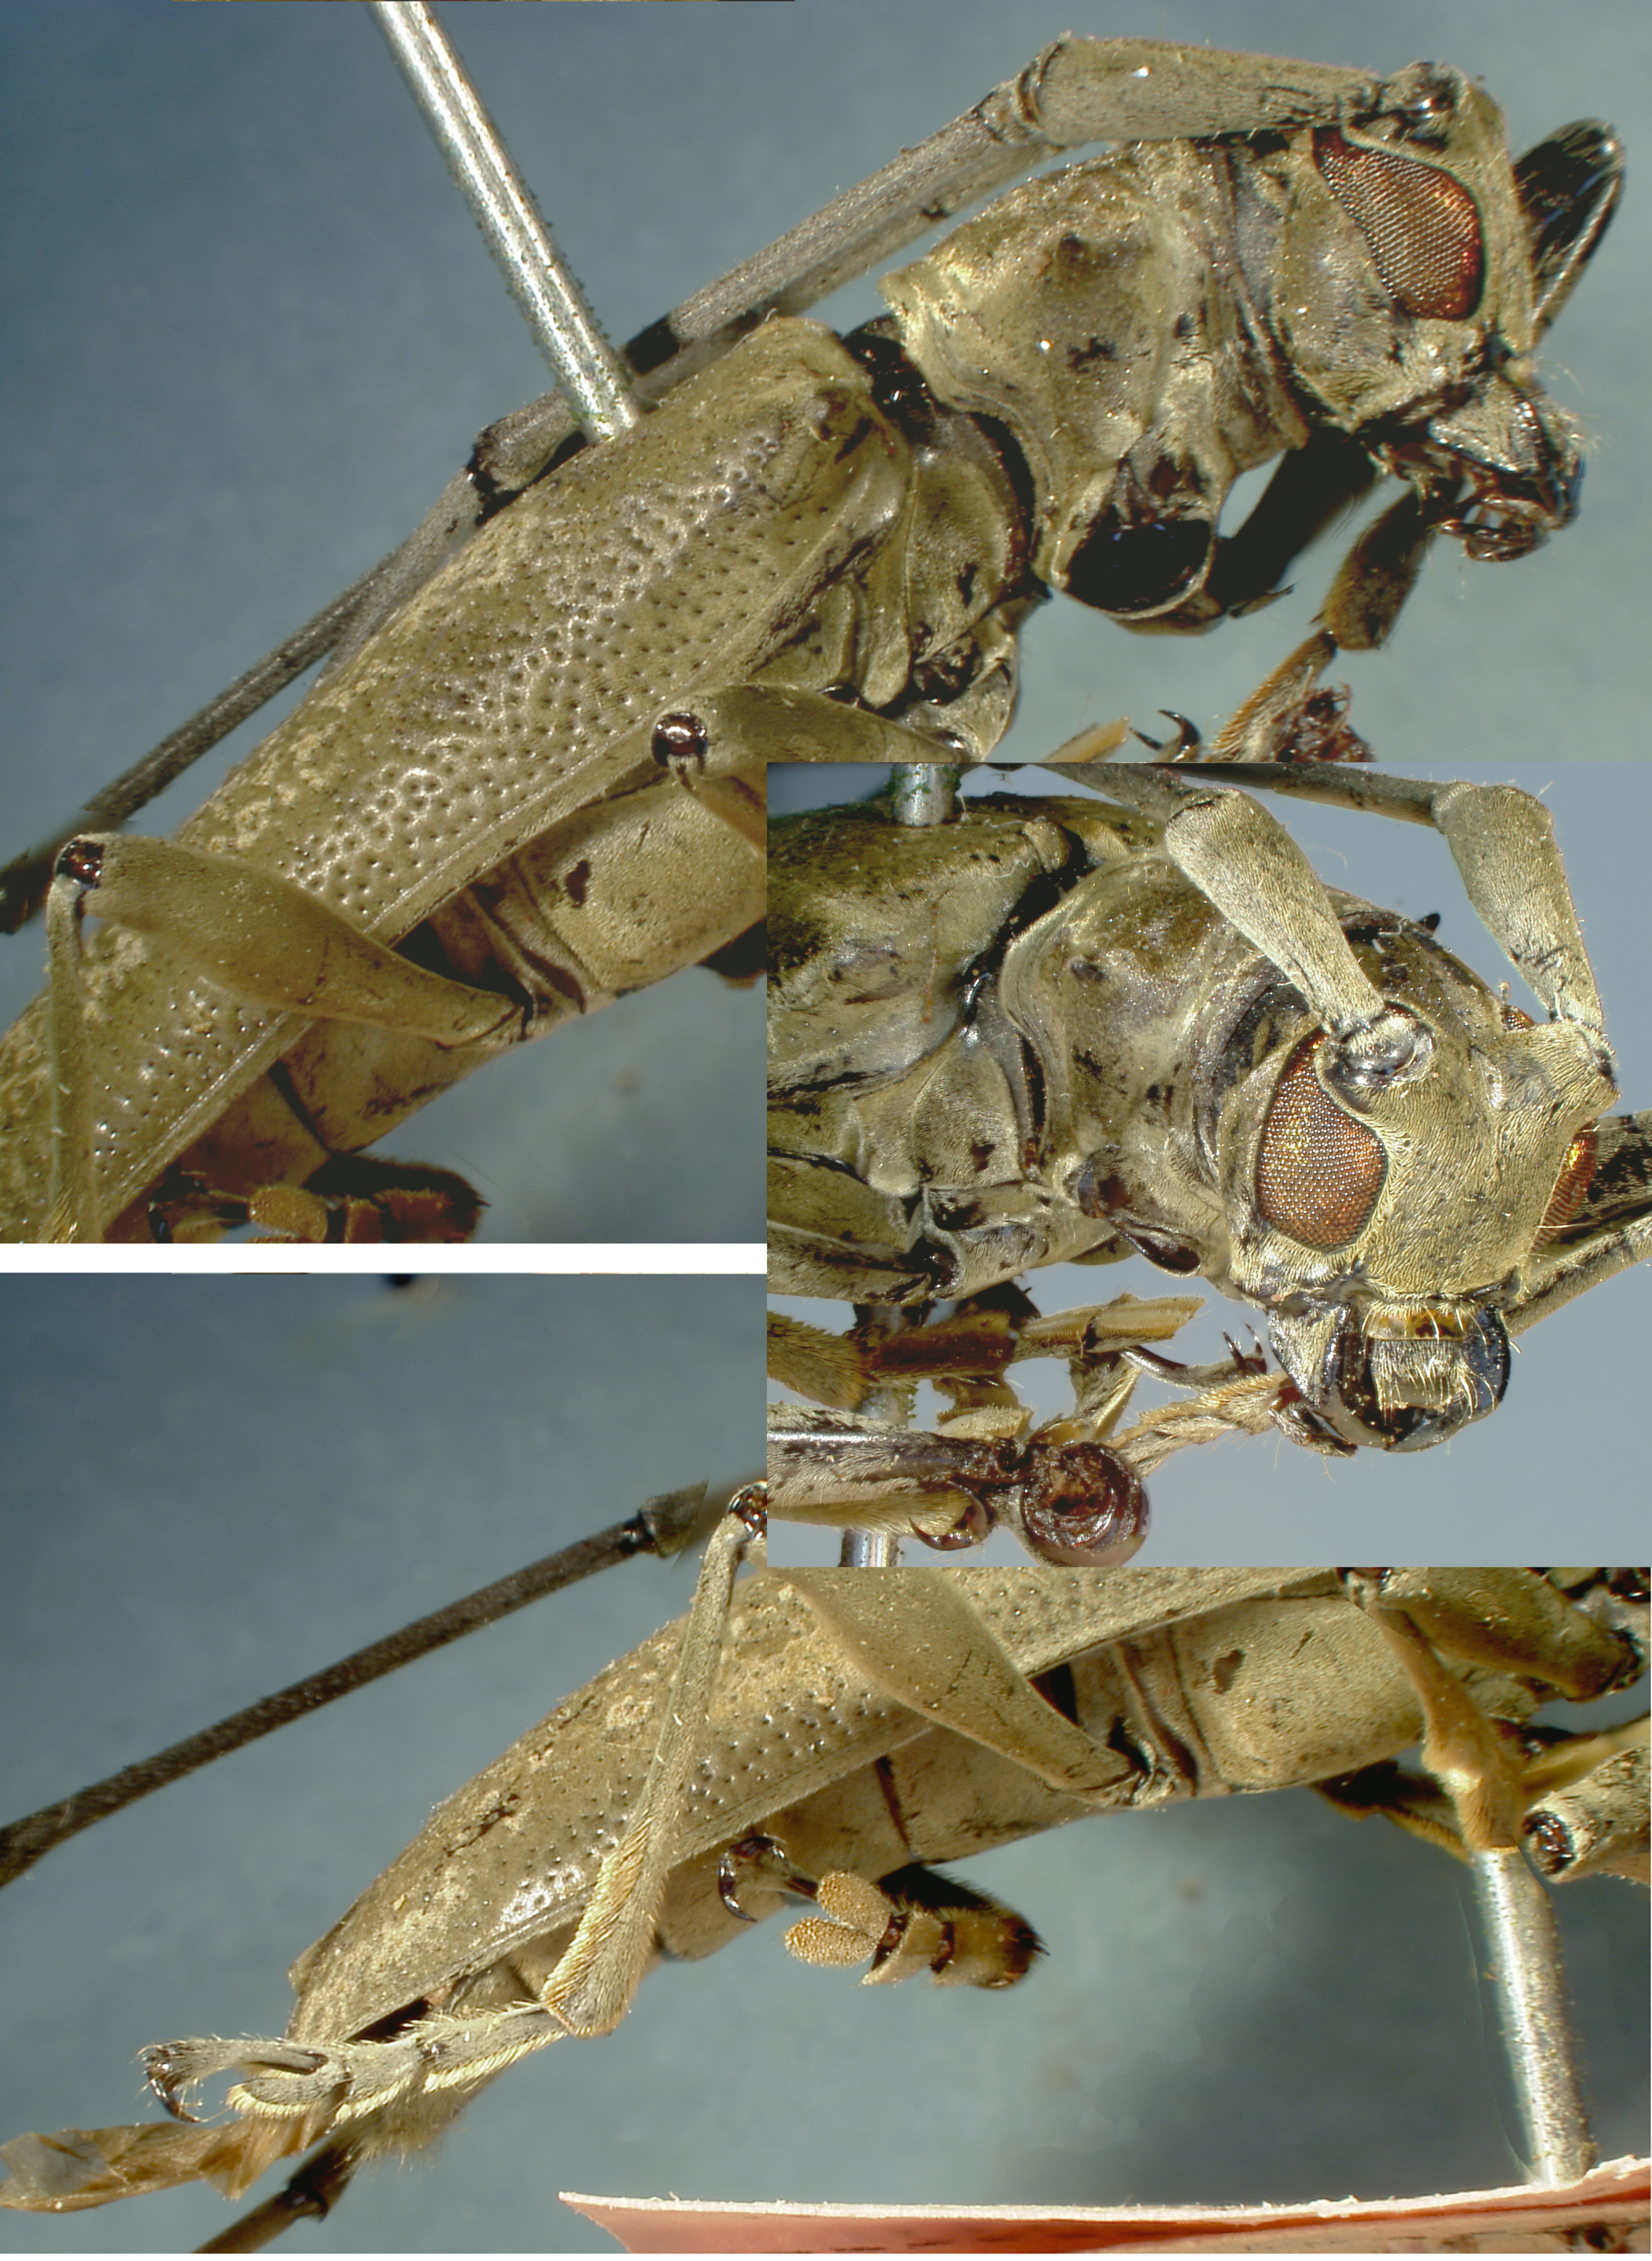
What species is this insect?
Acalolepta marmorata (also Dihammus marmoratus)
